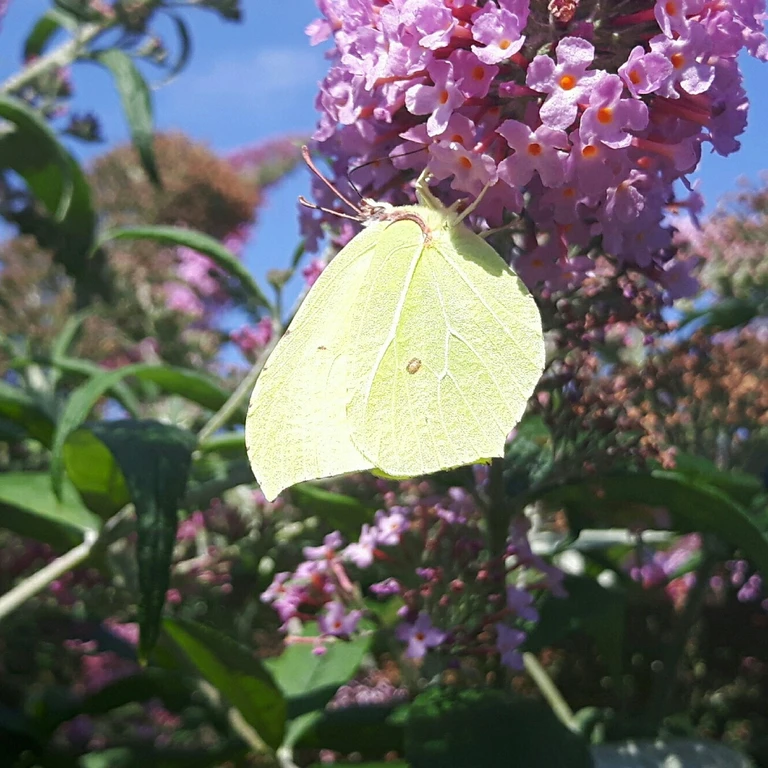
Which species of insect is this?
Gonepteryx rhamni
